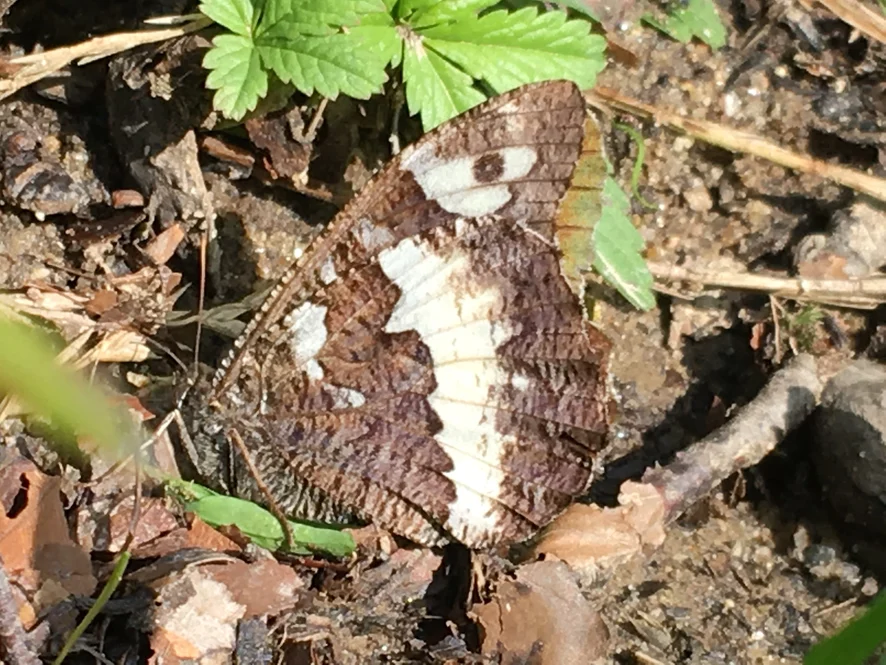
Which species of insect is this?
Brintesia circe
